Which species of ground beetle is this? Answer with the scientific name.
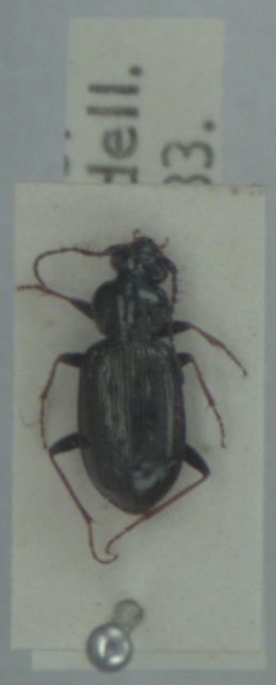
Loricera pilicornis
